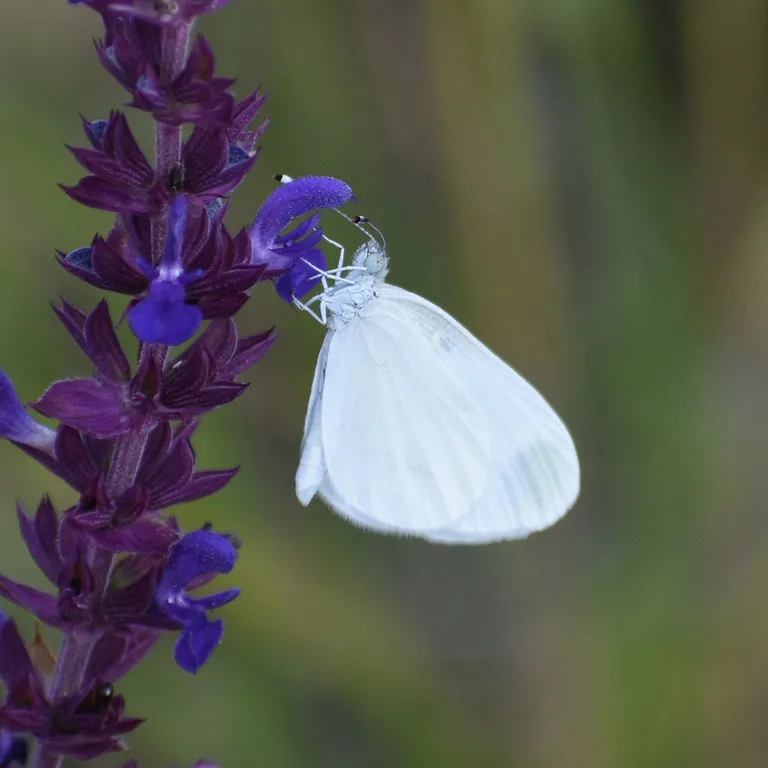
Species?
Leptidea sinapis/juvernica
